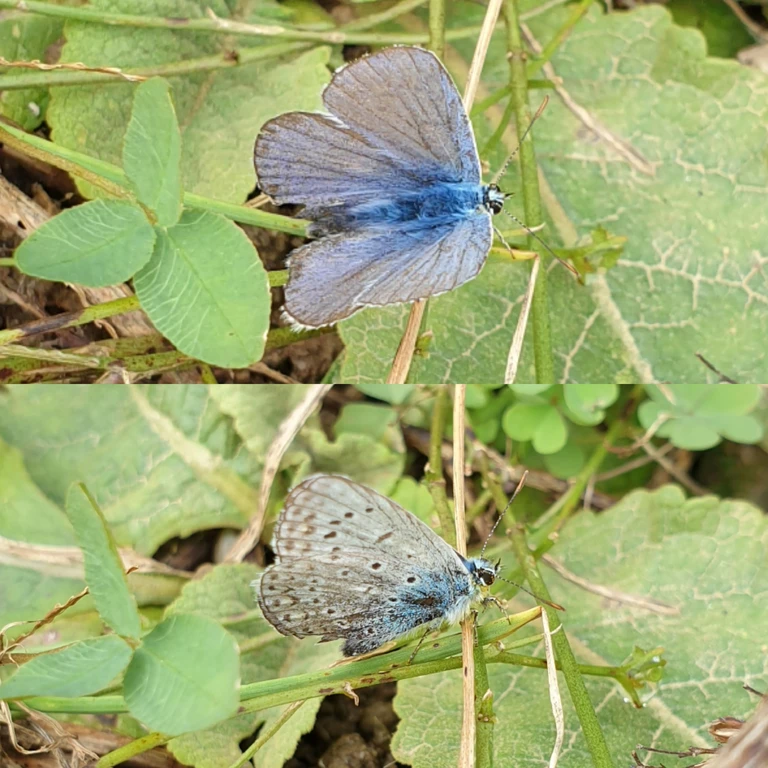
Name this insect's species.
Polyommatus icarus
